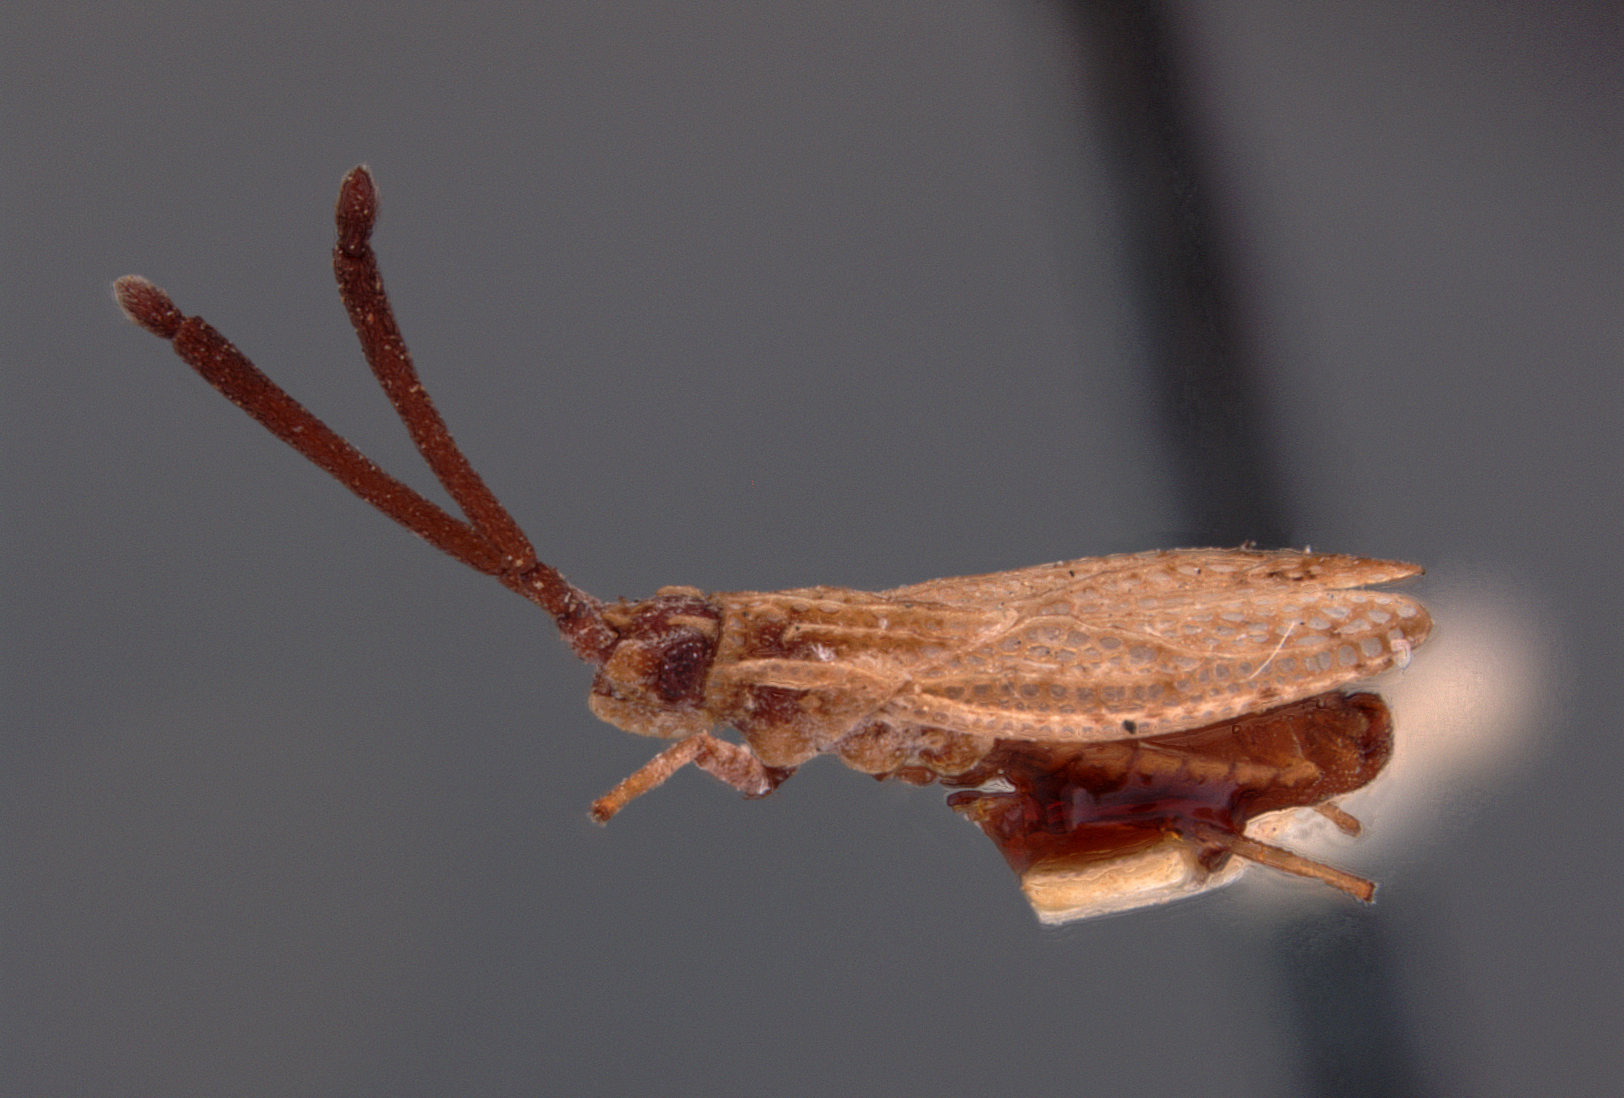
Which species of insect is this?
Melanorhopala balli
